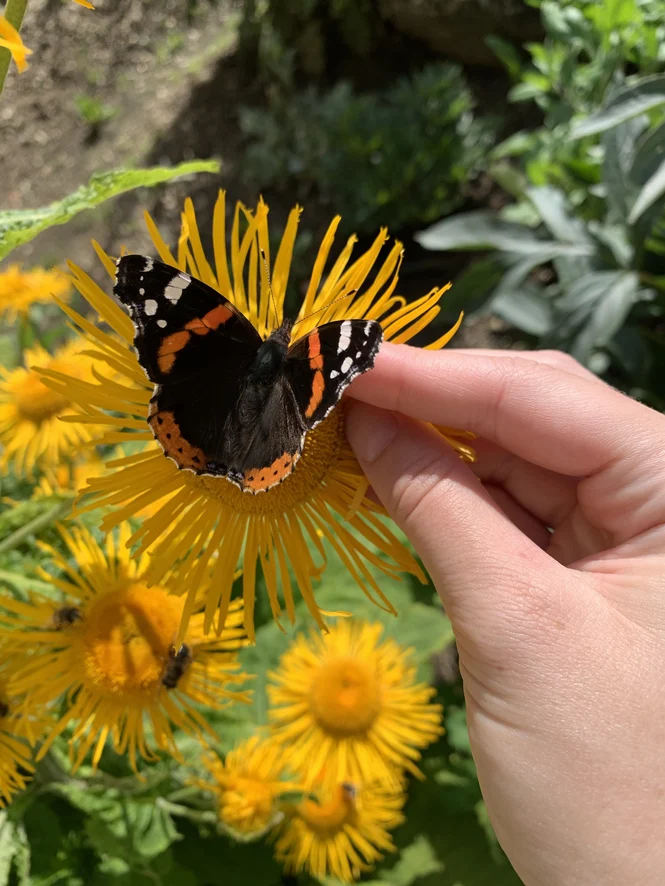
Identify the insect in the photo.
Vanessa atalanta
